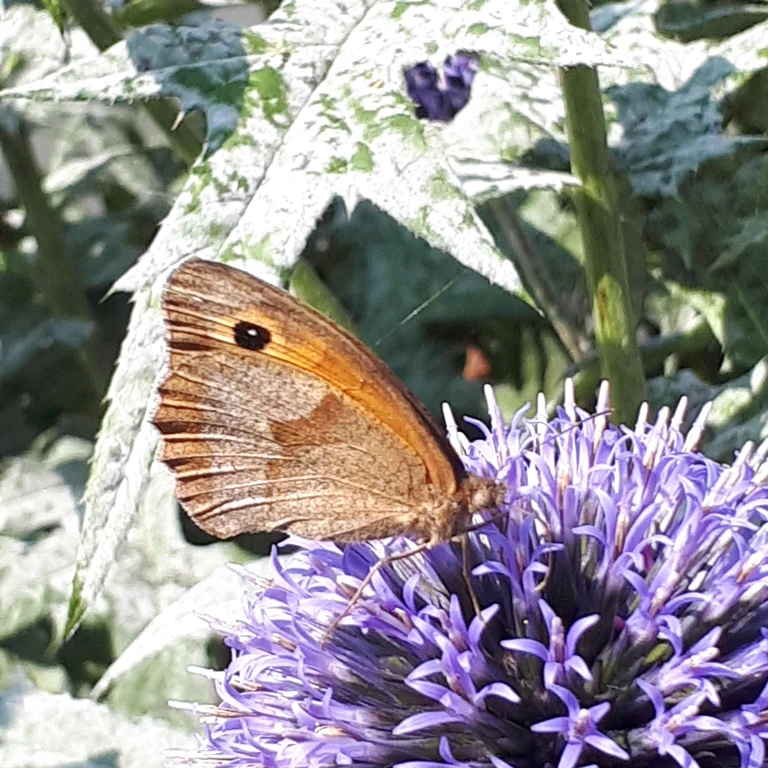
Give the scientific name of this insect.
Maniola jurtina
